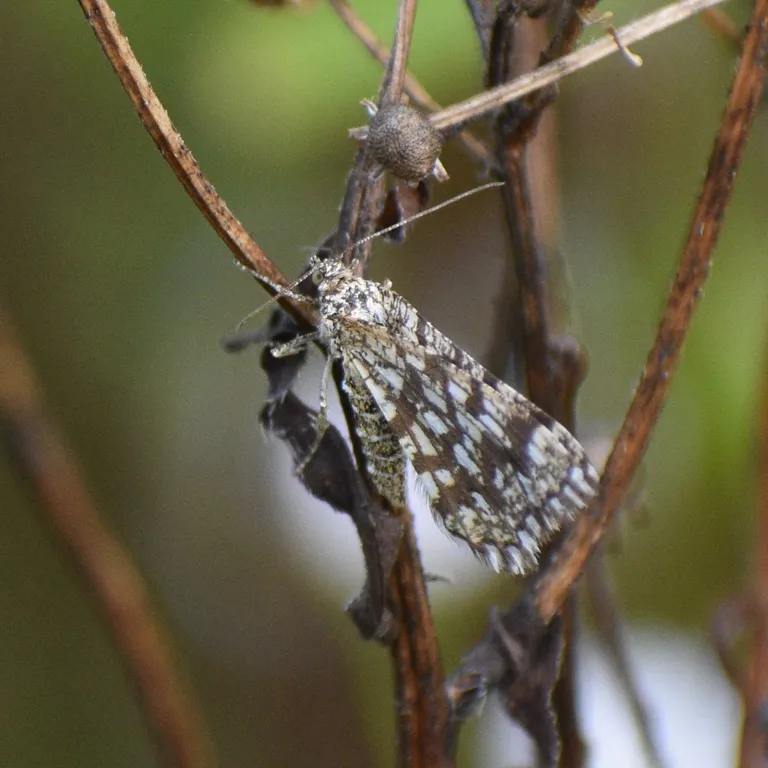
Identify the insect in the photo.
Chiasmia clathrata
